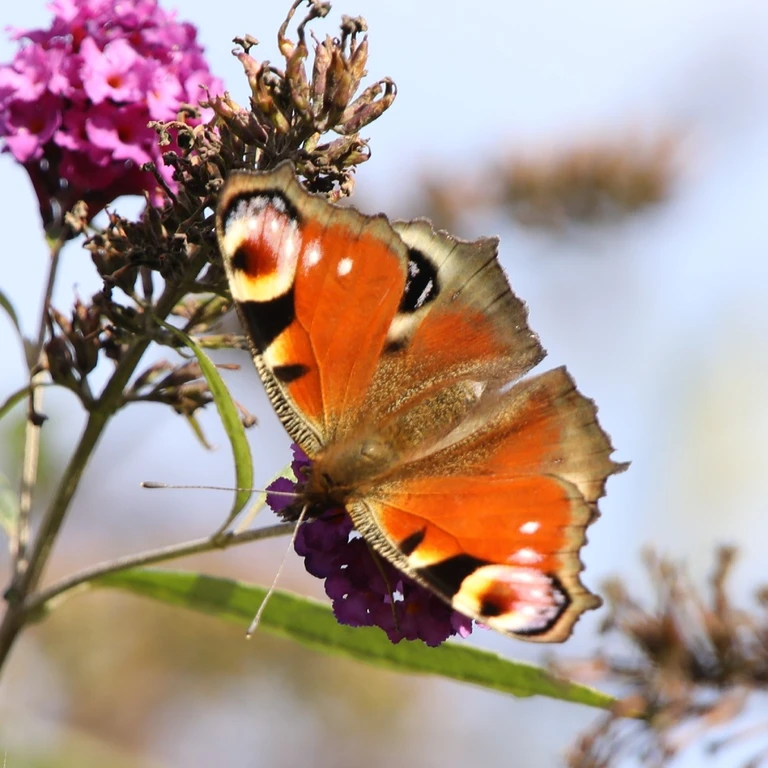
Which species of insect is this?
Aglais io
